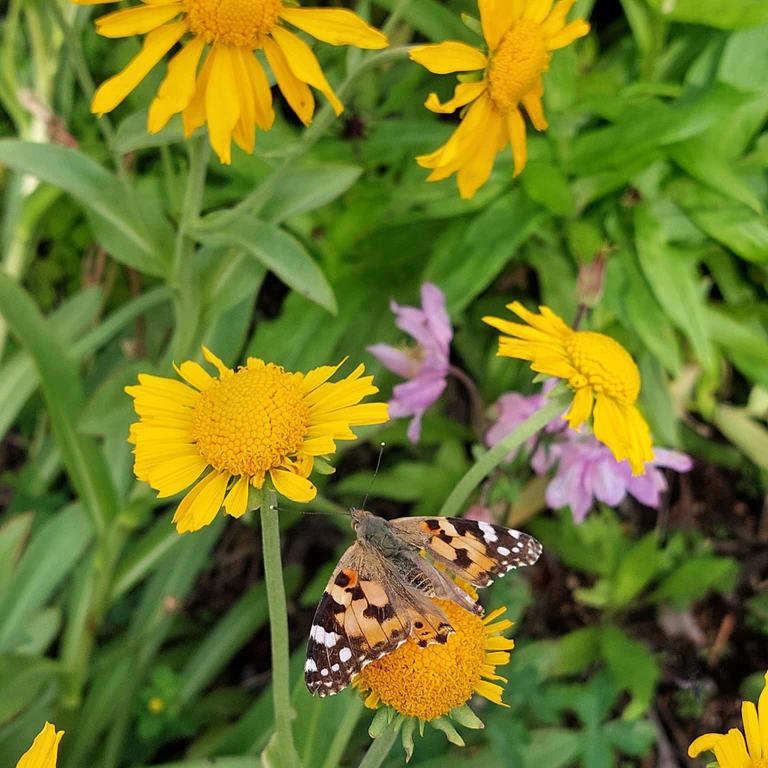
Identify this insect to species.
Vanessa cardui
